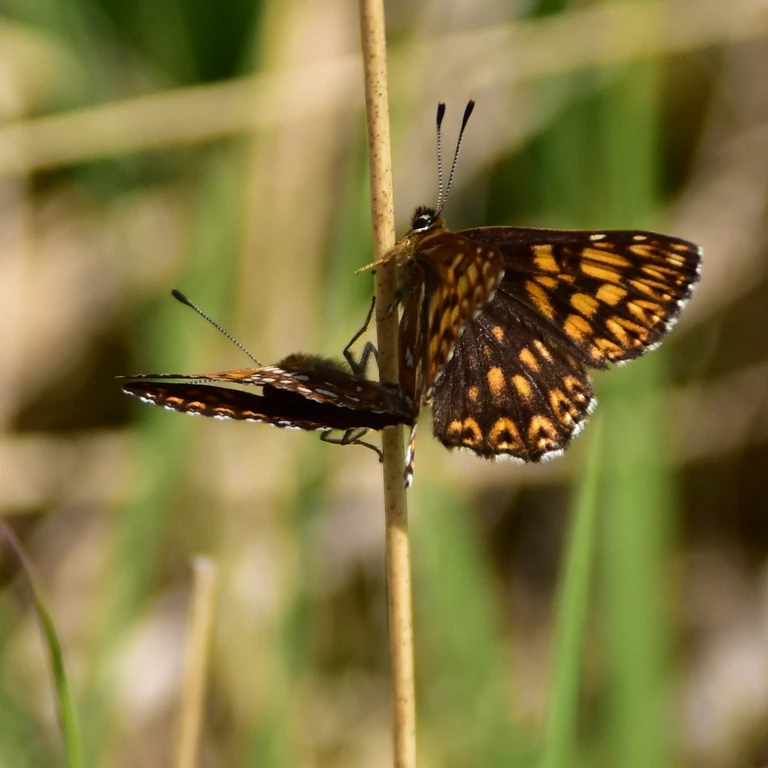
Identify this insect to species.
Hamearis lucina
